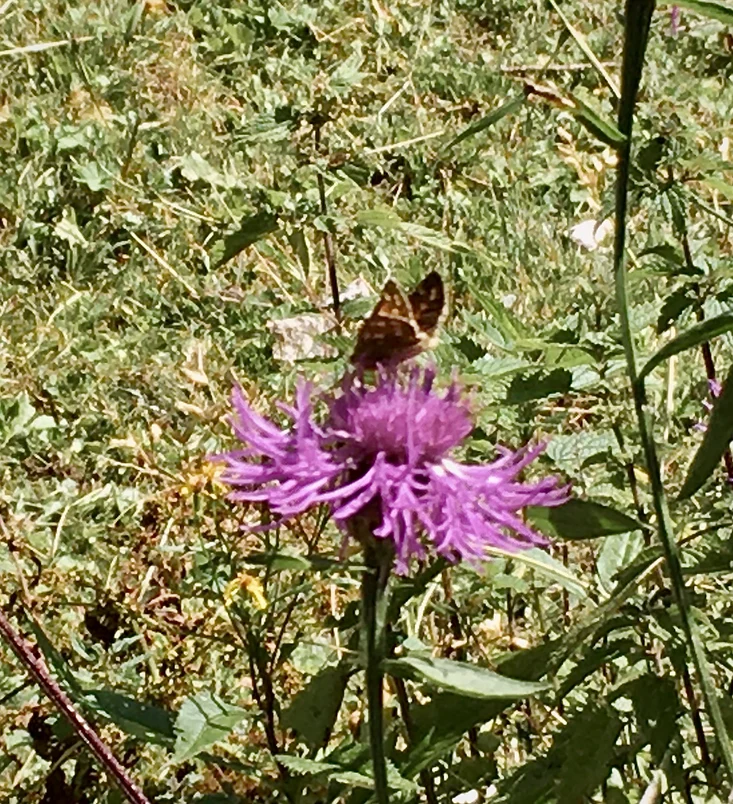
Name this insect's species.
Hesperia comma
